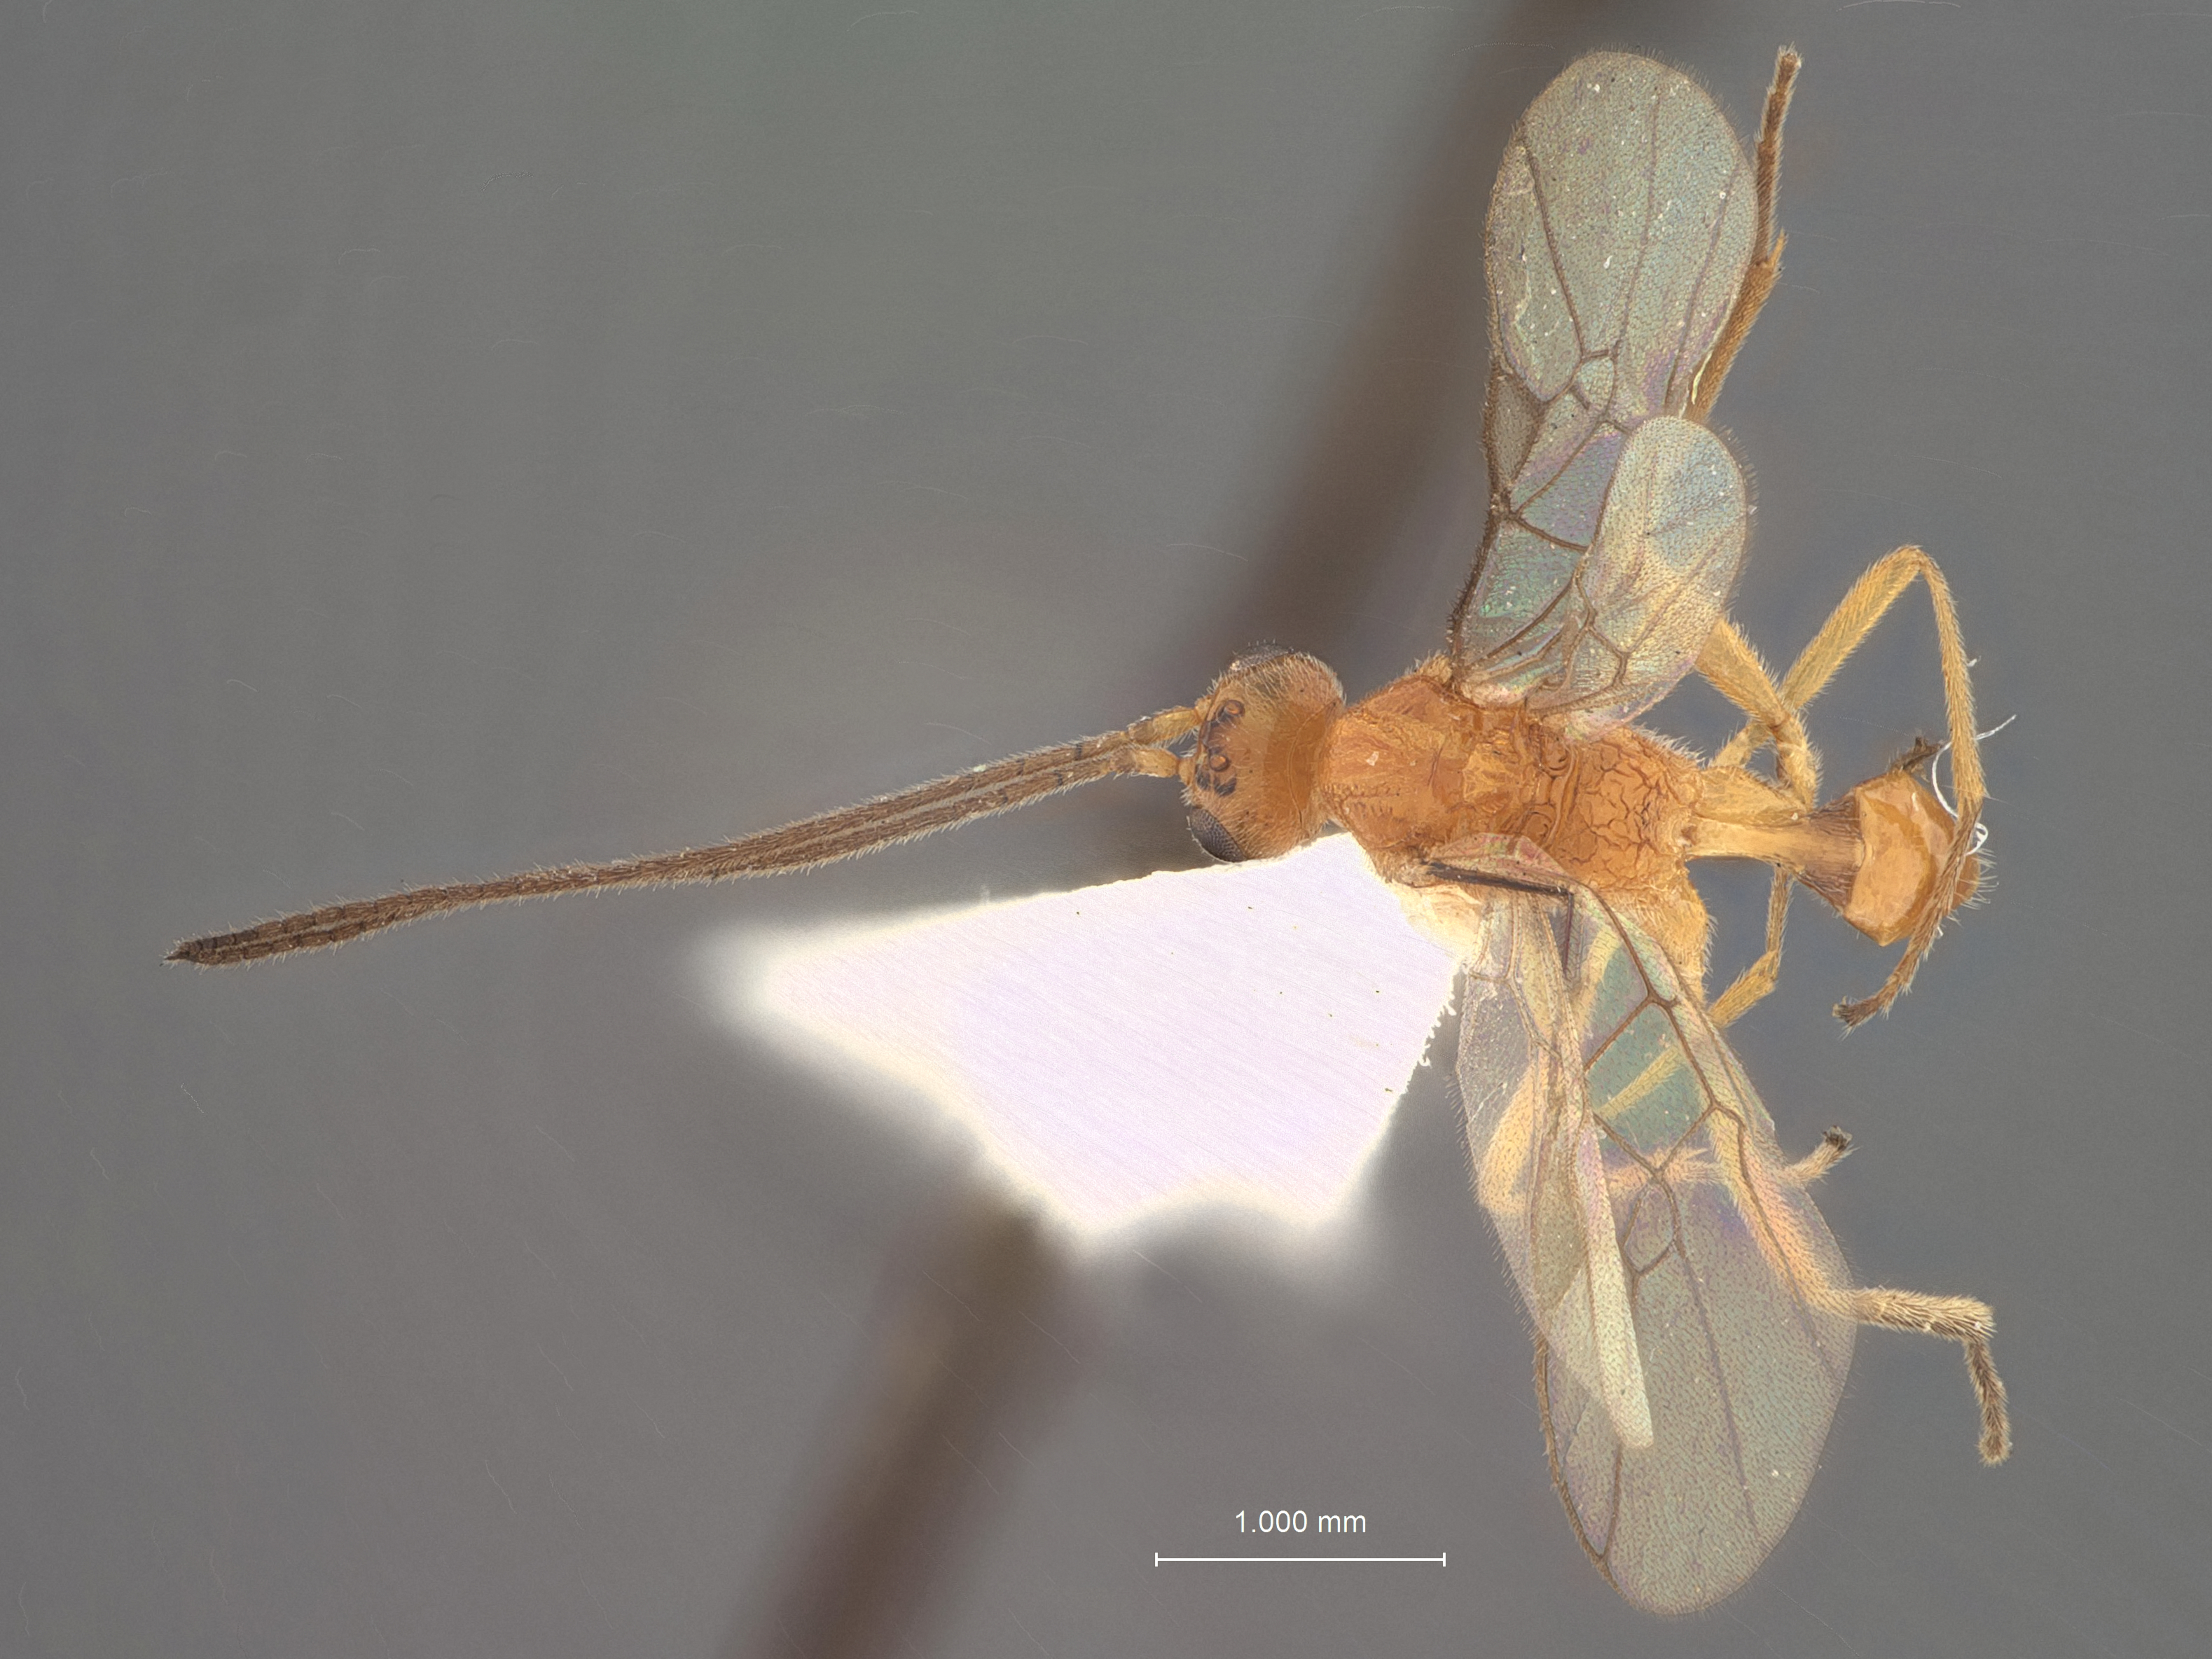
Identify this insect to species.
Meteorus kraussi
